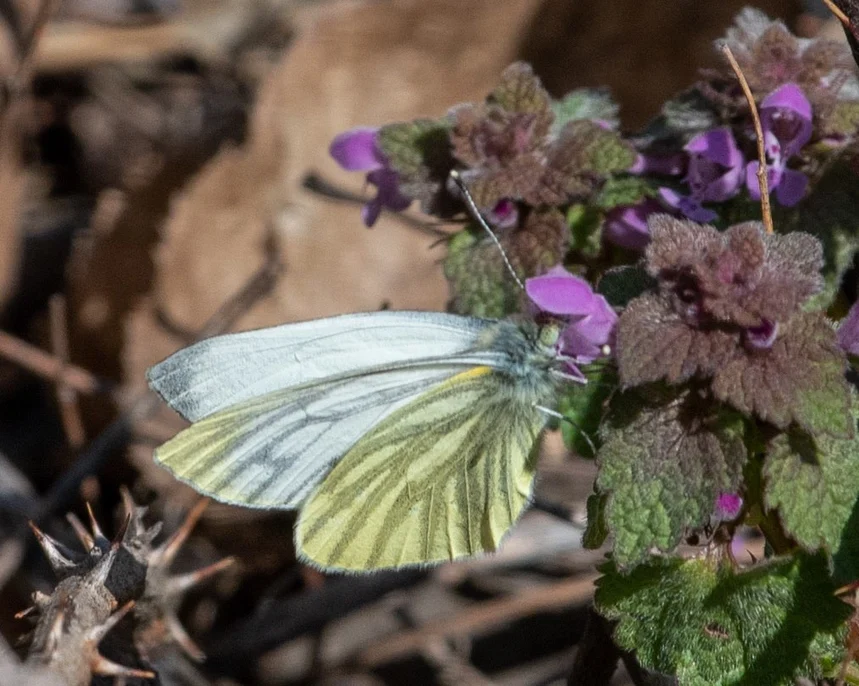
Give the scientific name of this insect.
Pieris napi
